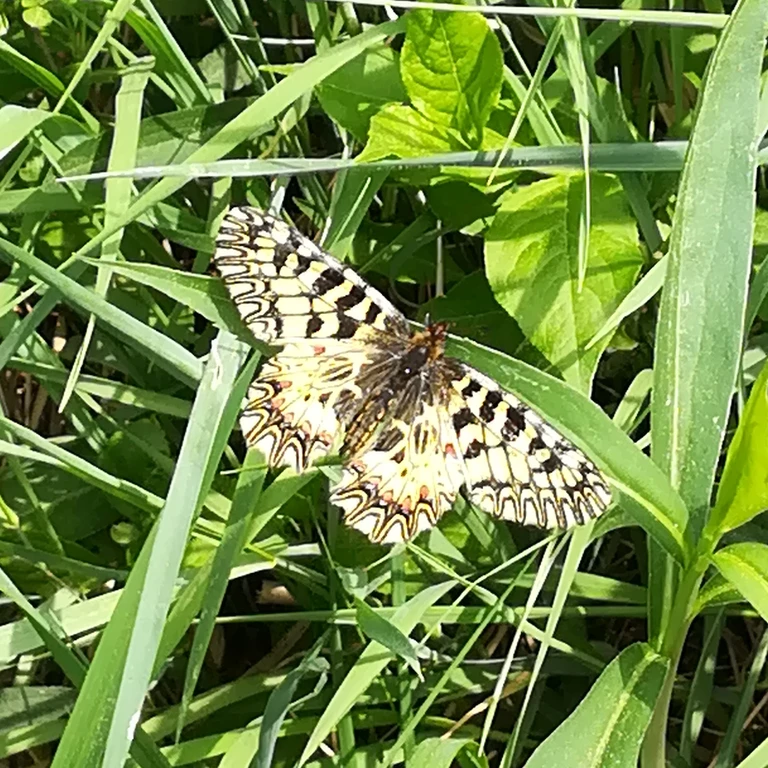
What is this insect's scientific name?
Zerynthia polyxena
